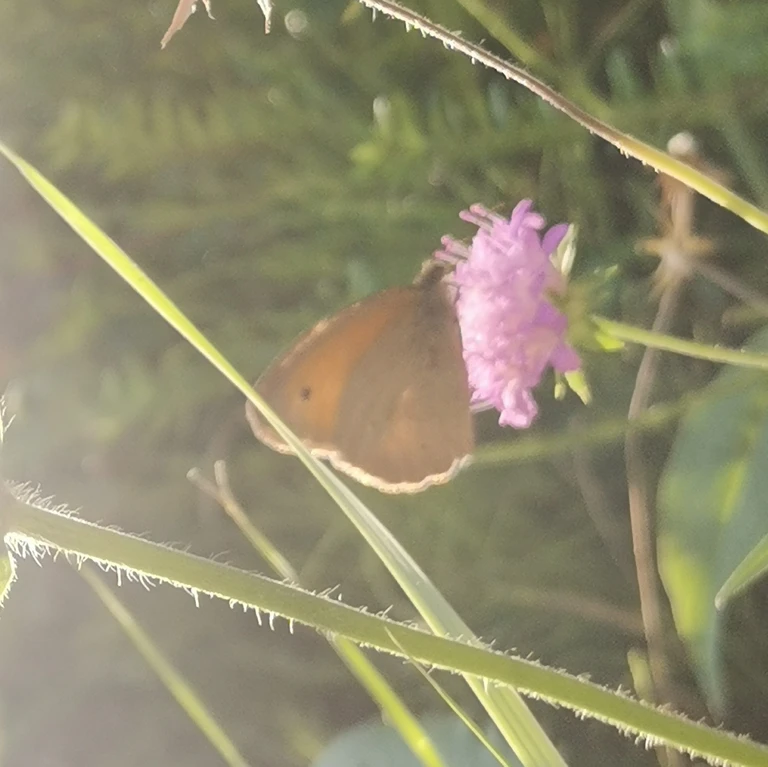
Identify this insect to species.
Maniola jurtina
